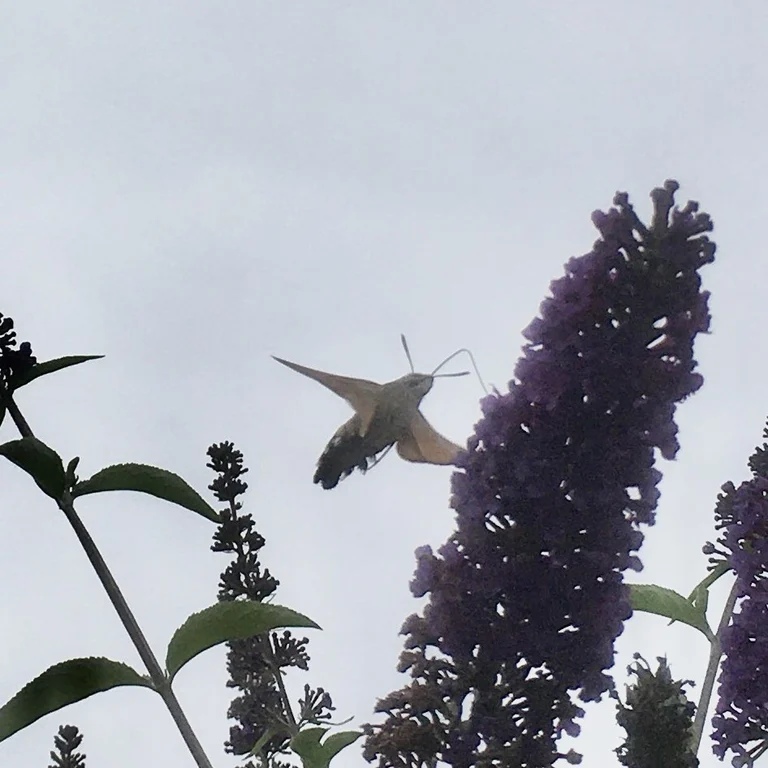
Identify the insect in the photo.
Macroglossum stellatarum
